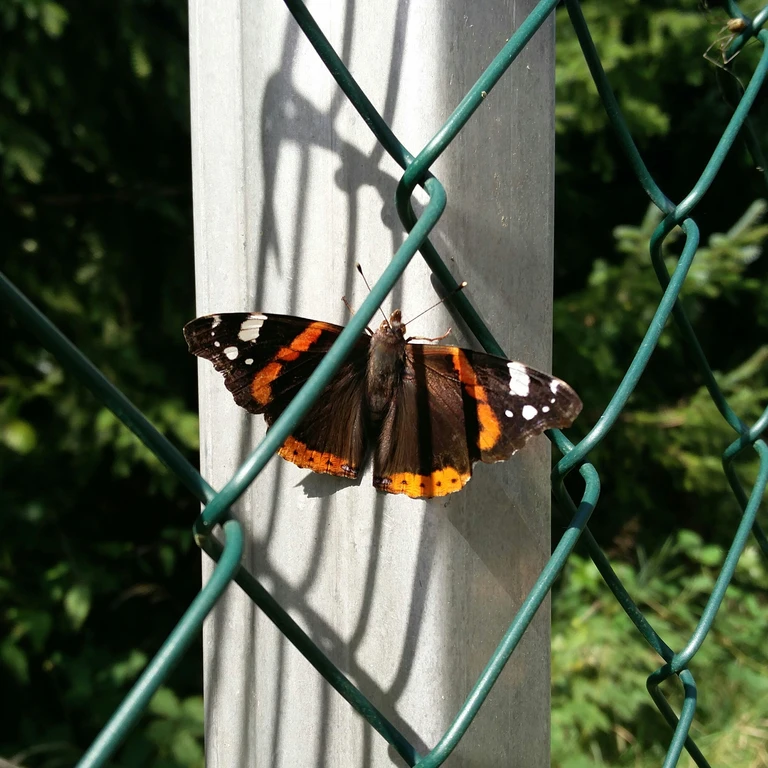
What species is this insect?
Vanessa atalanta
